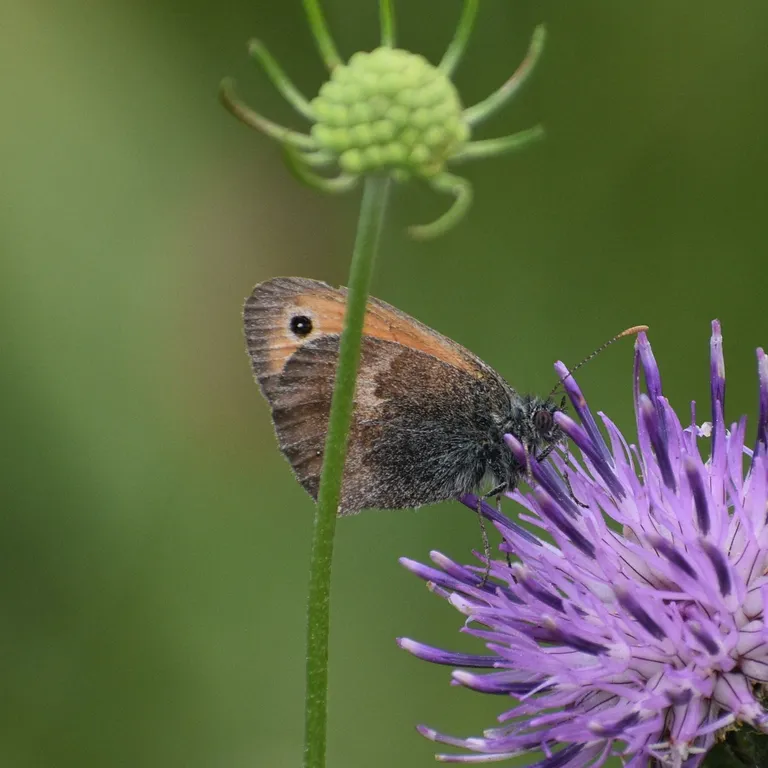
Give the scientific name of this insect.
Coenonympha pamphilus
